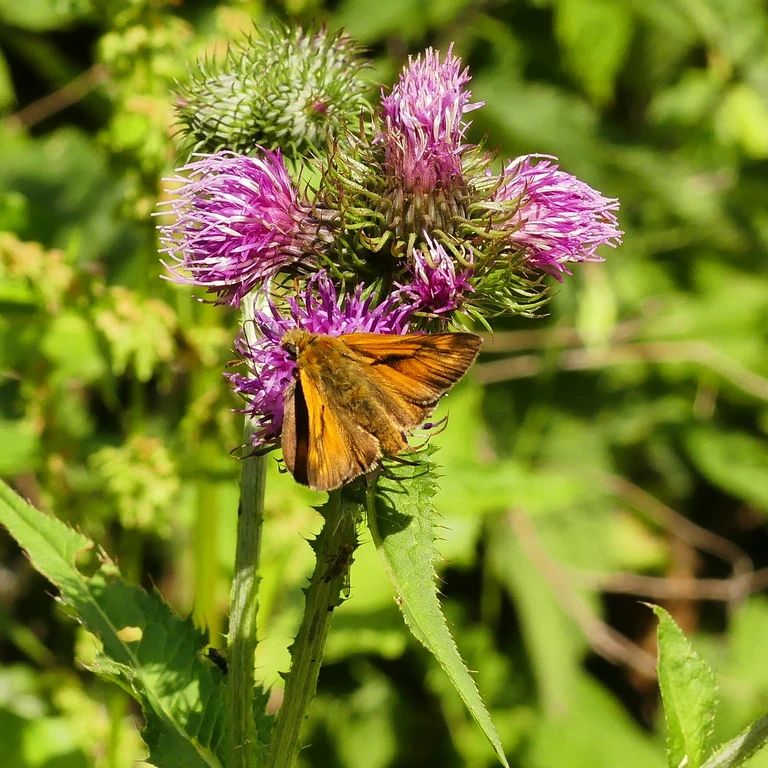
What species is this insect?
Ochlodes sylvanus (also Ochlodes venata)
